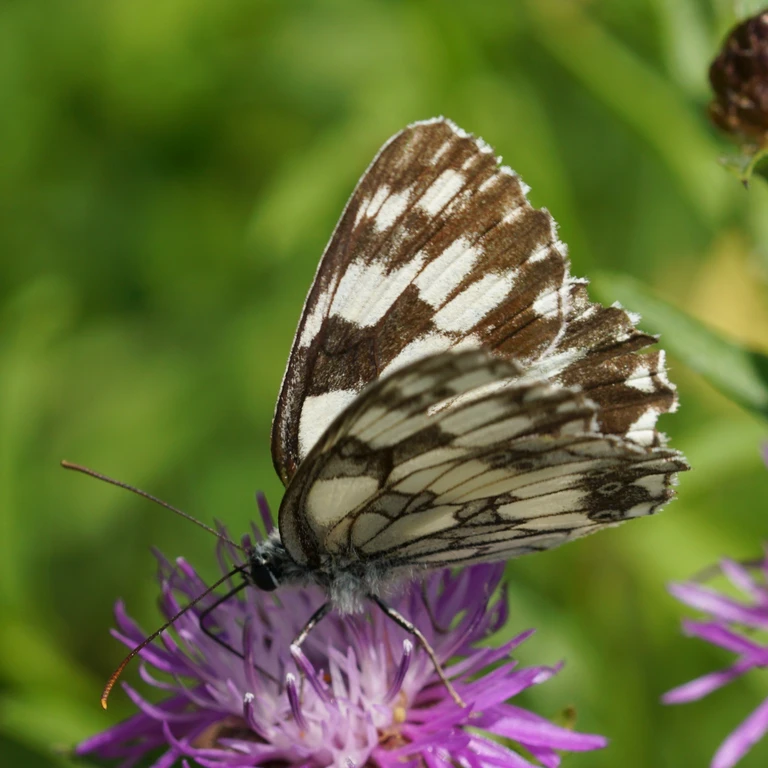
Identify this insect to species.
Melanargia galathea
